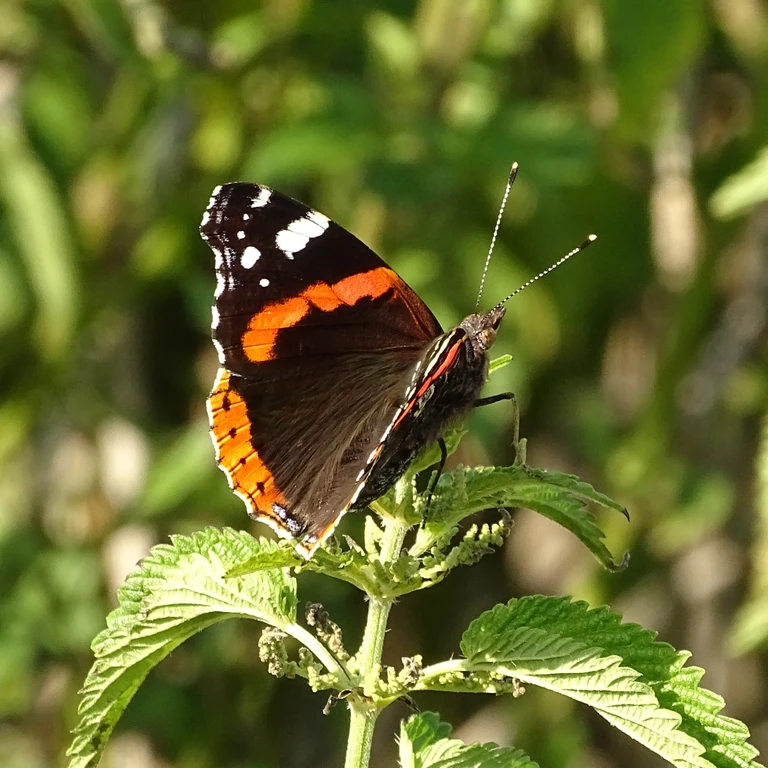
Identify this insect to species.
Vanessa atalanta
